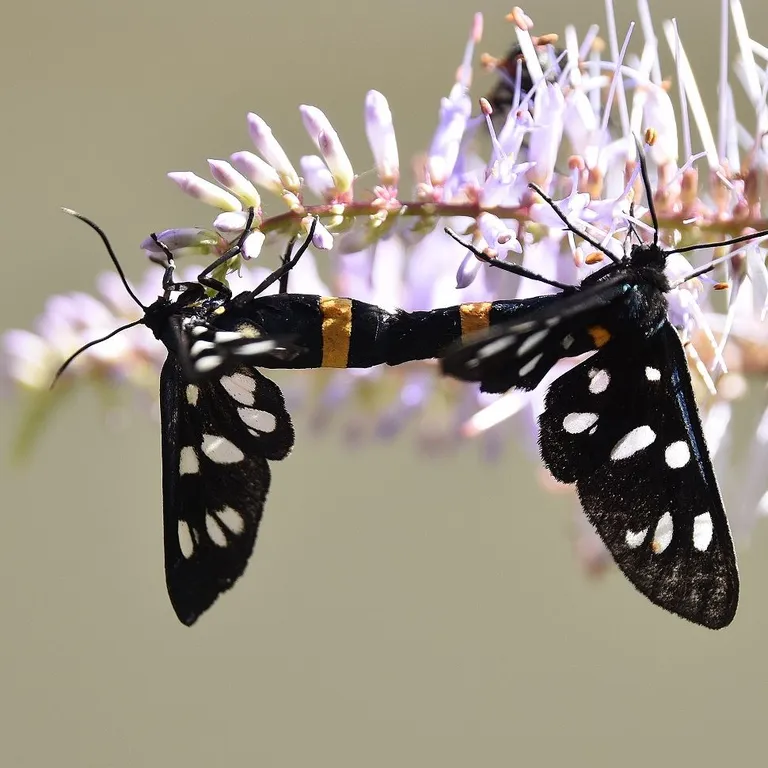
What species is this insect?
Amata phegea
